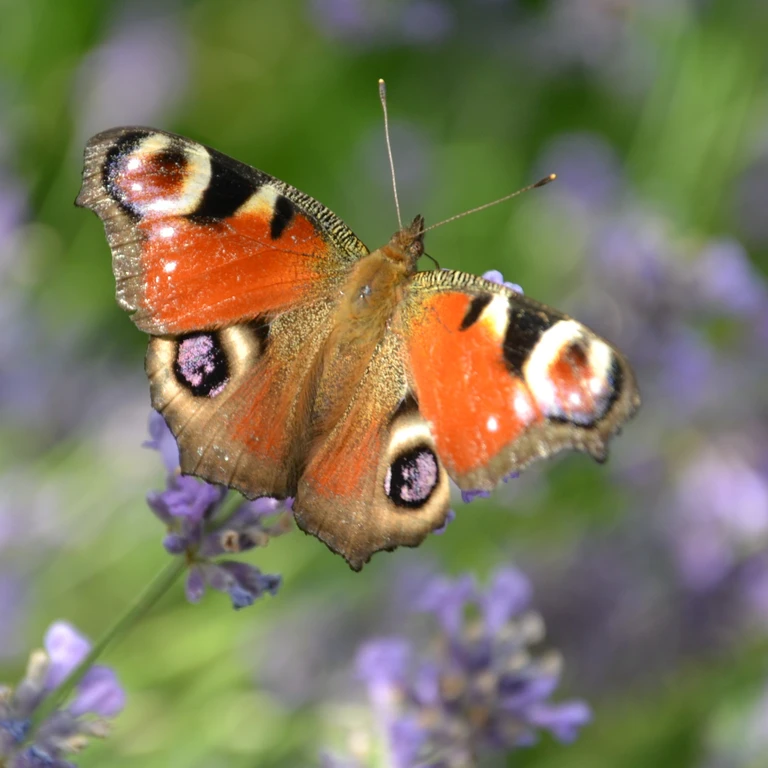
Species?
Aglais io
